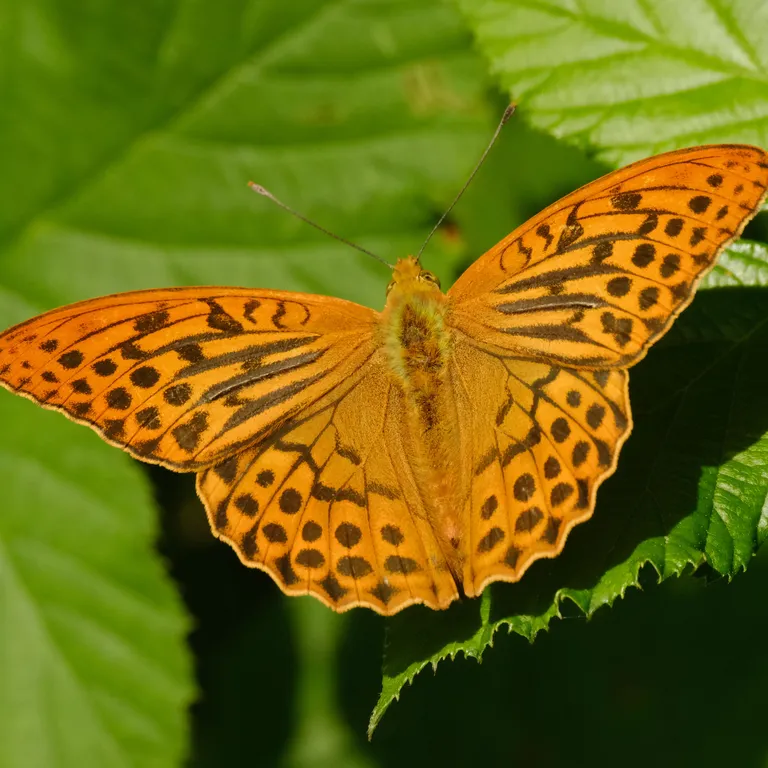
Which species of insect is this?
Argynnis paphia
